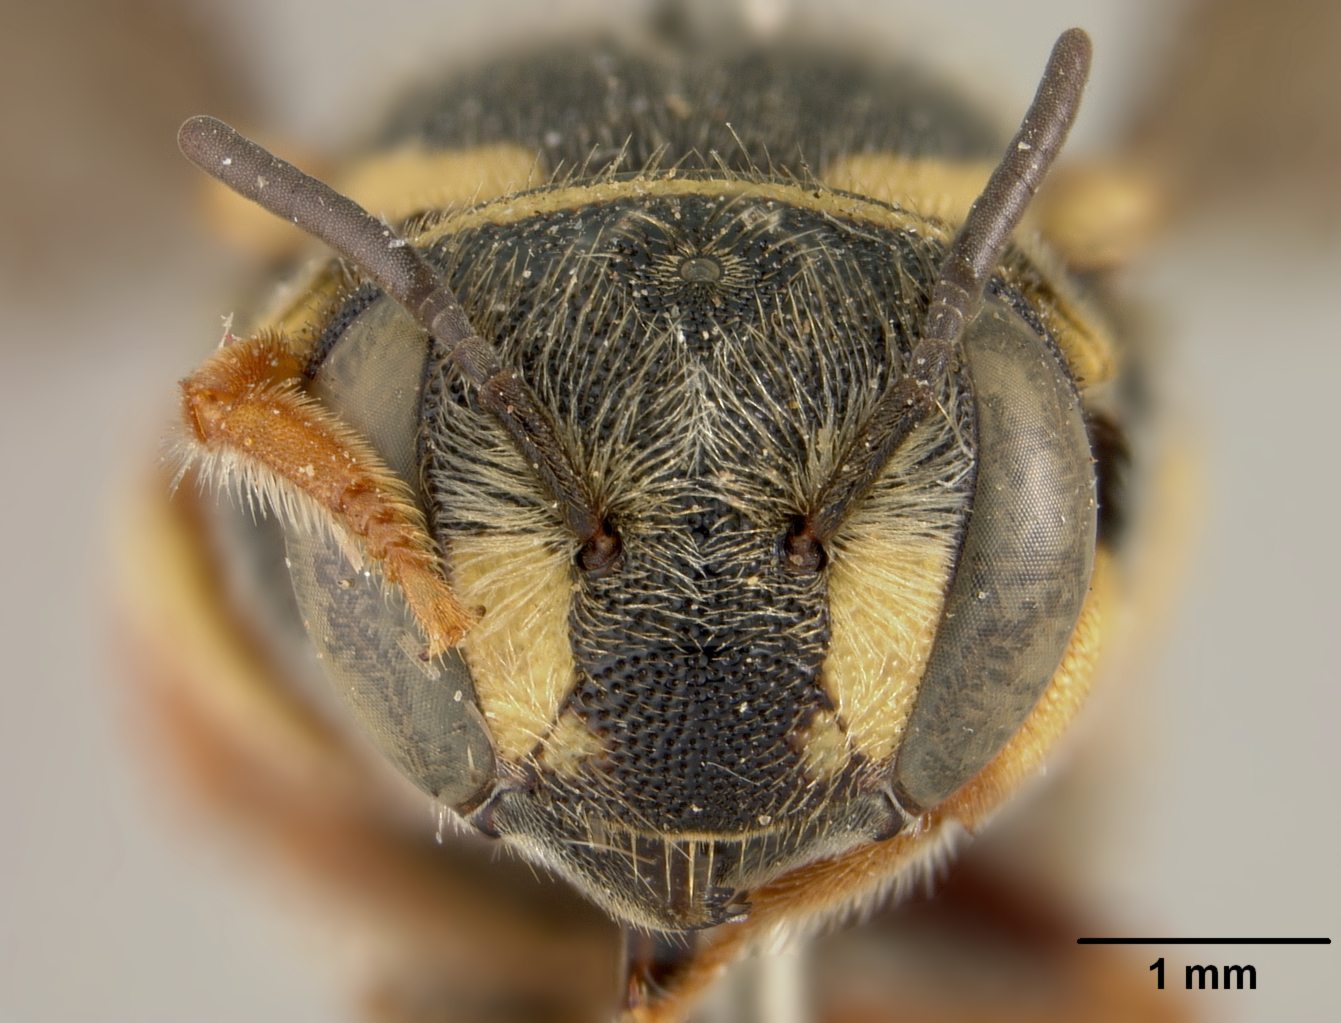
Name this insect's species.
Anthidium gilense
